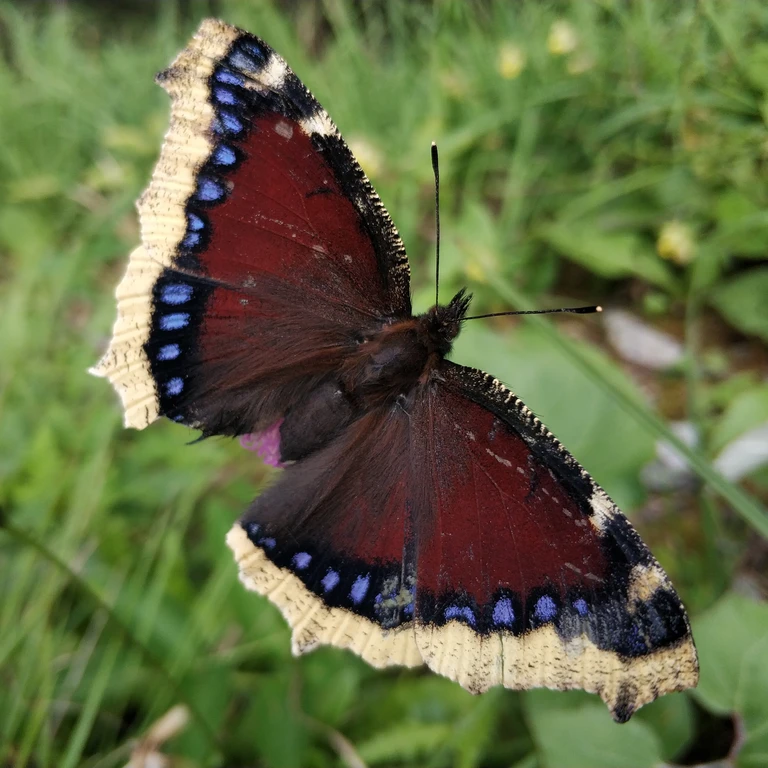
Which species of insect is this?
Nymphalis antiopa
